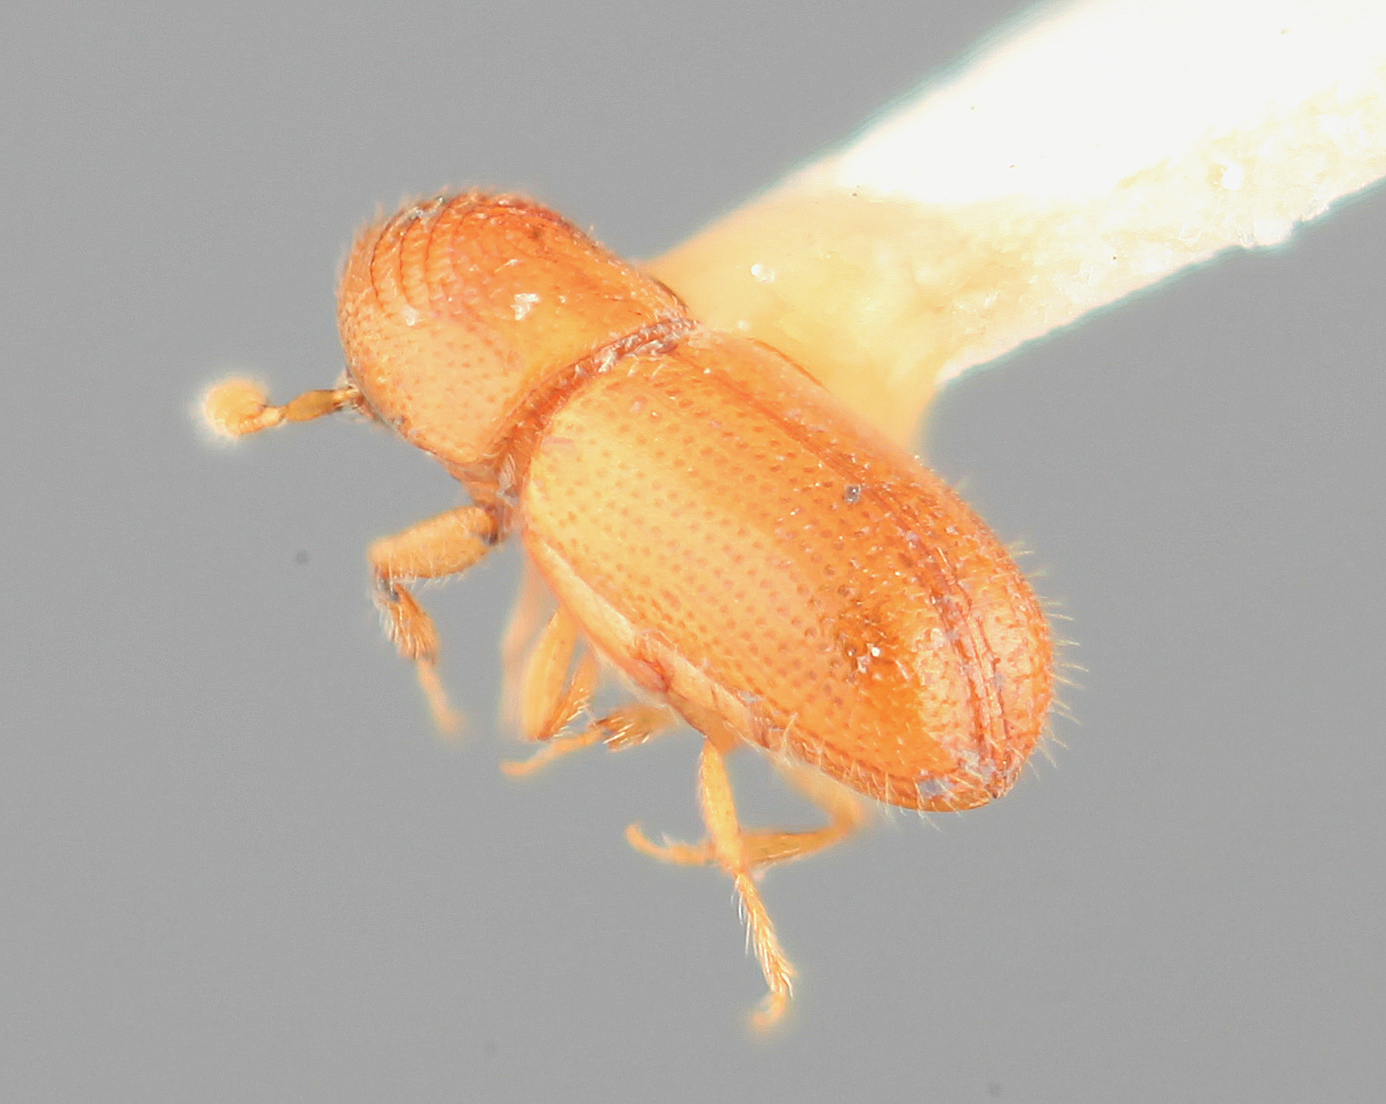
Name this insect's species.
Pityophthorus strictus
